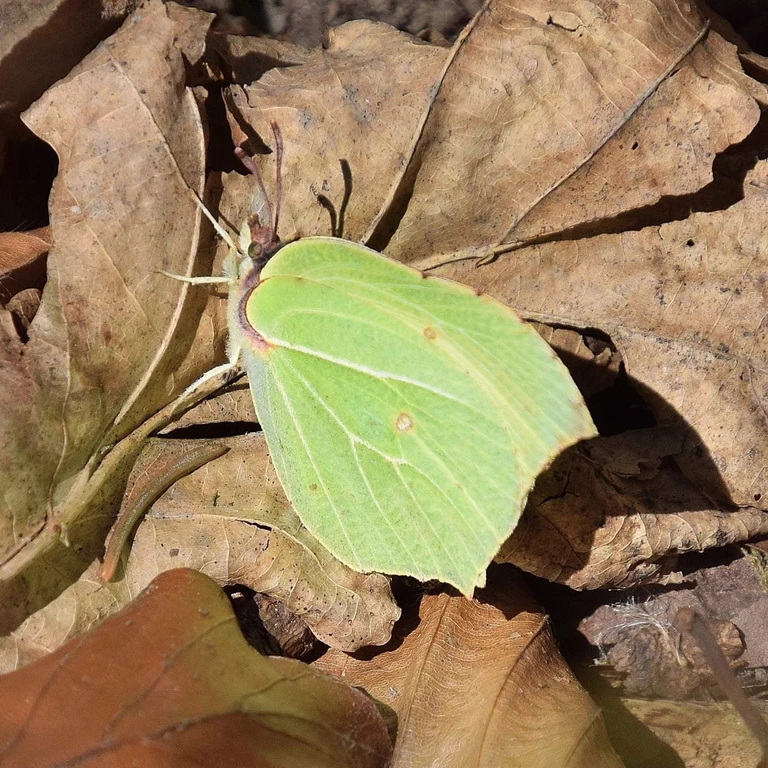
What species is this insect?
Gonepteryx rhamni
